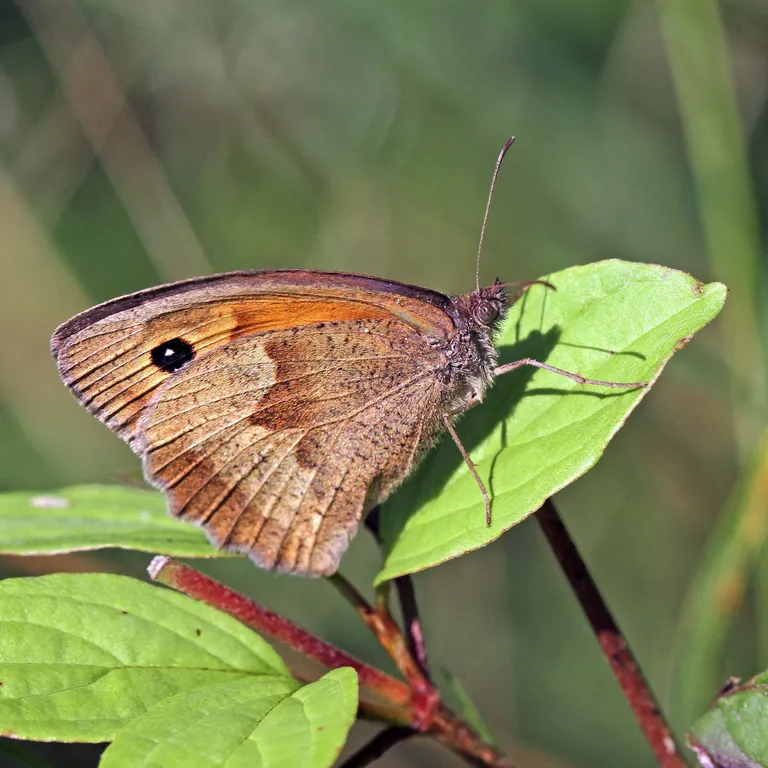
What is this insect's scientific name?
Maniola jurtina
